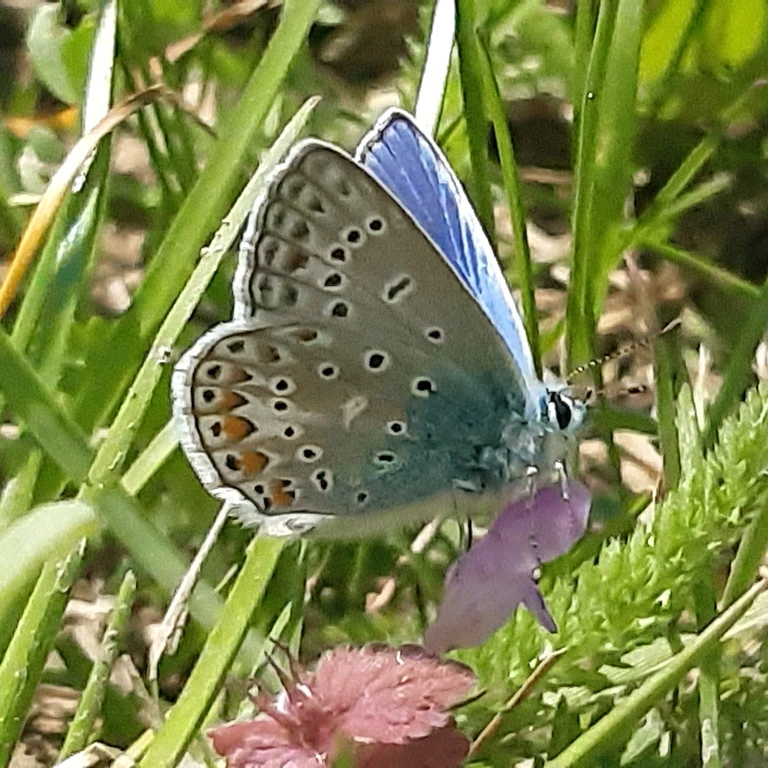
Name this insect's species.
Polyommatus icarus
